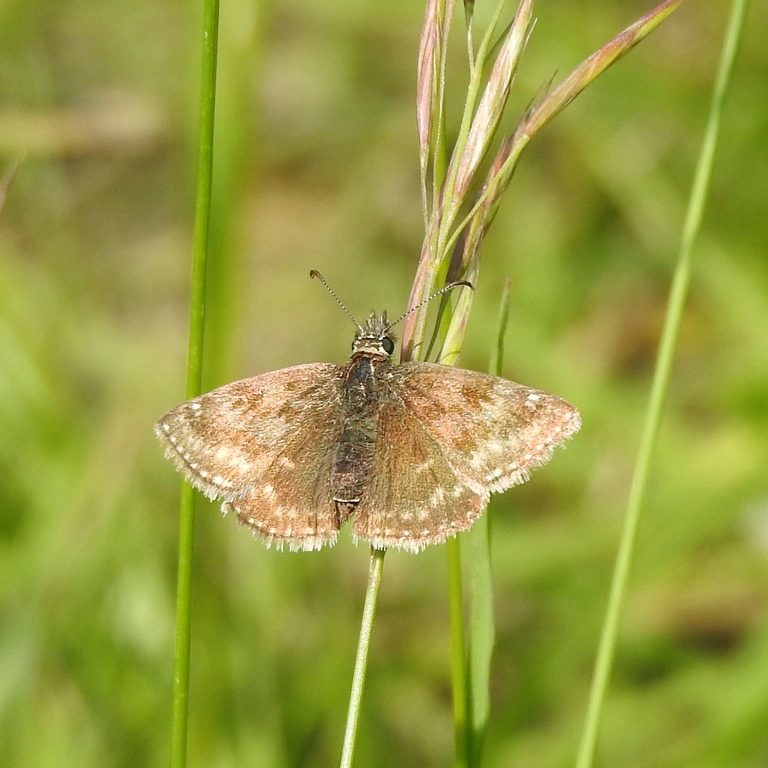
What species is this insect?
Erynnis tages
